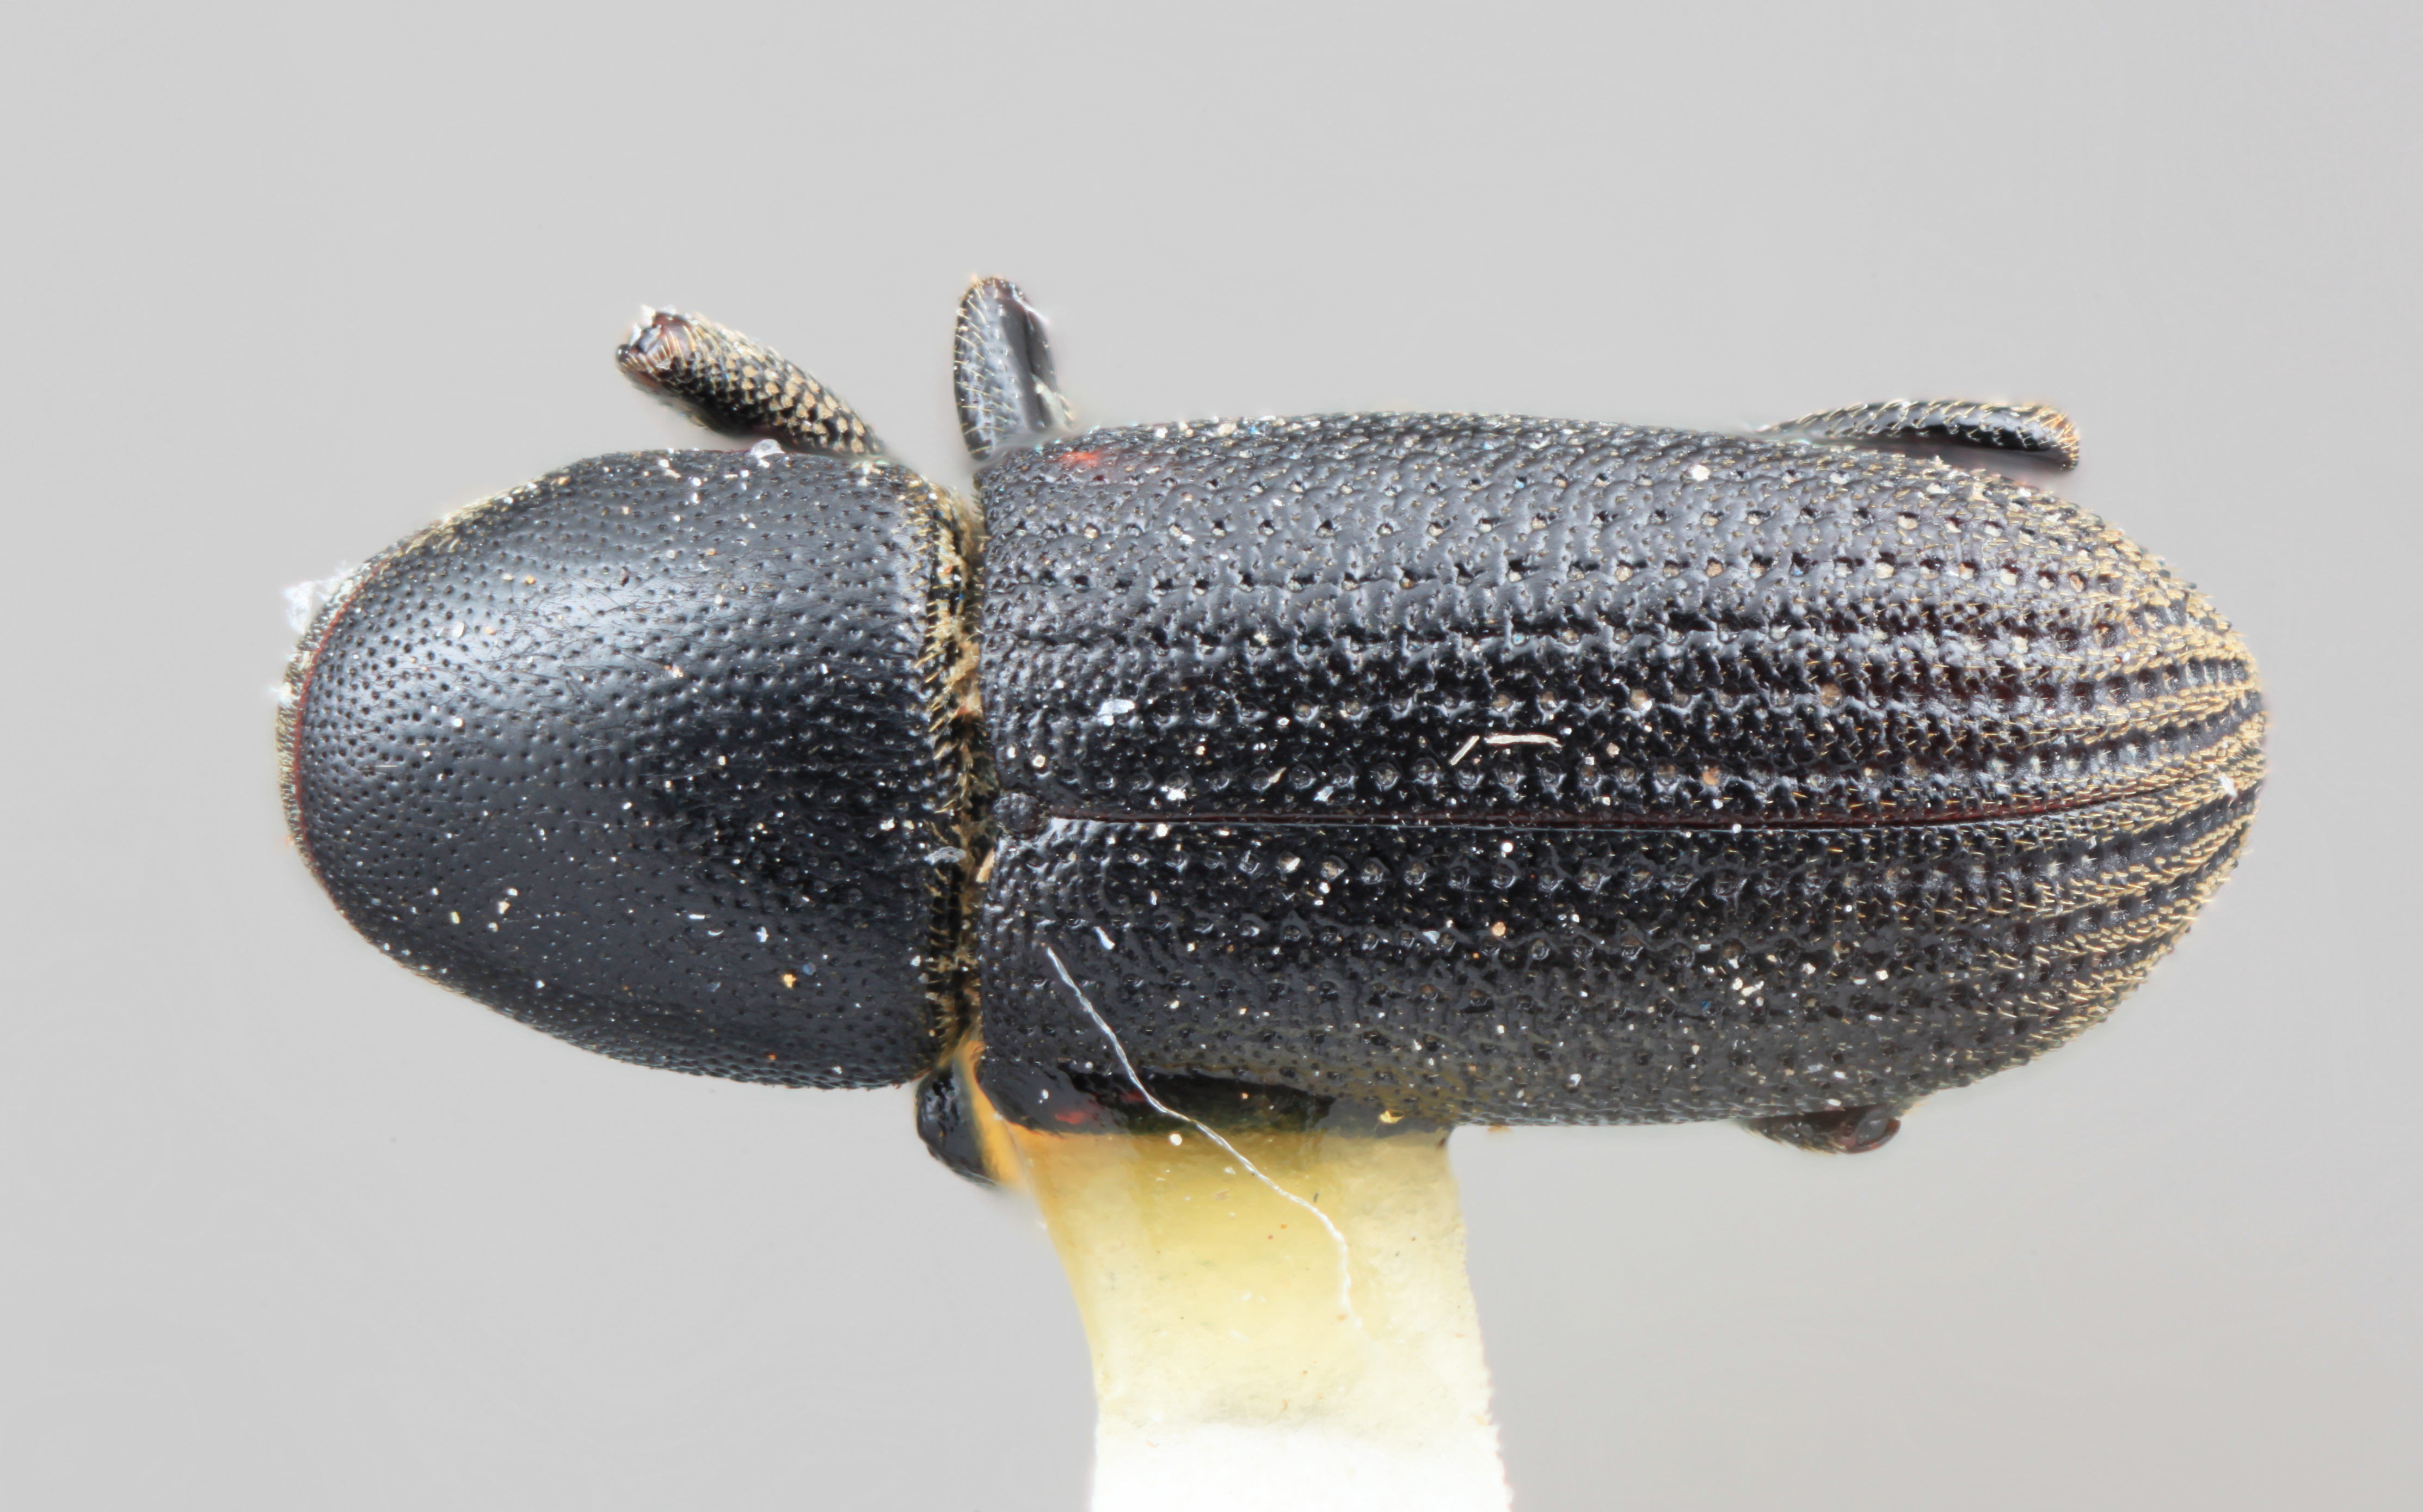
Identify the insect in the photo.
Hylastes mexicanus
